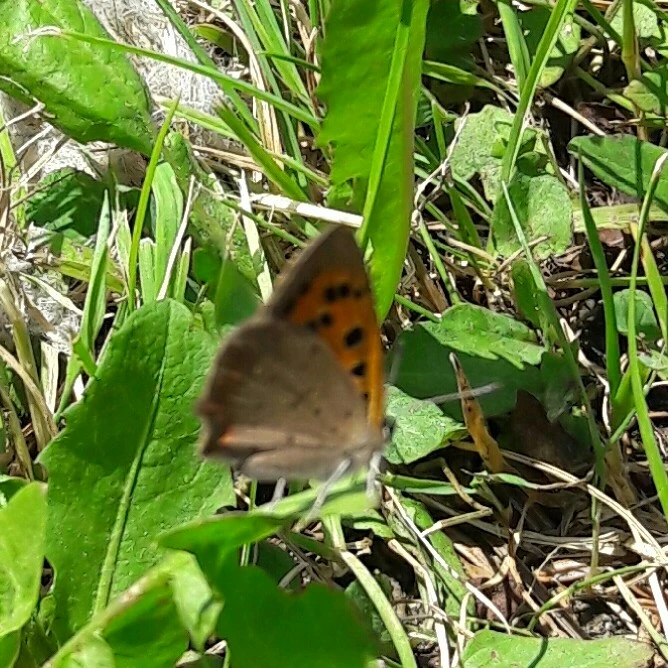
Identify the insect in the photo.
Lycaena phlaeas
